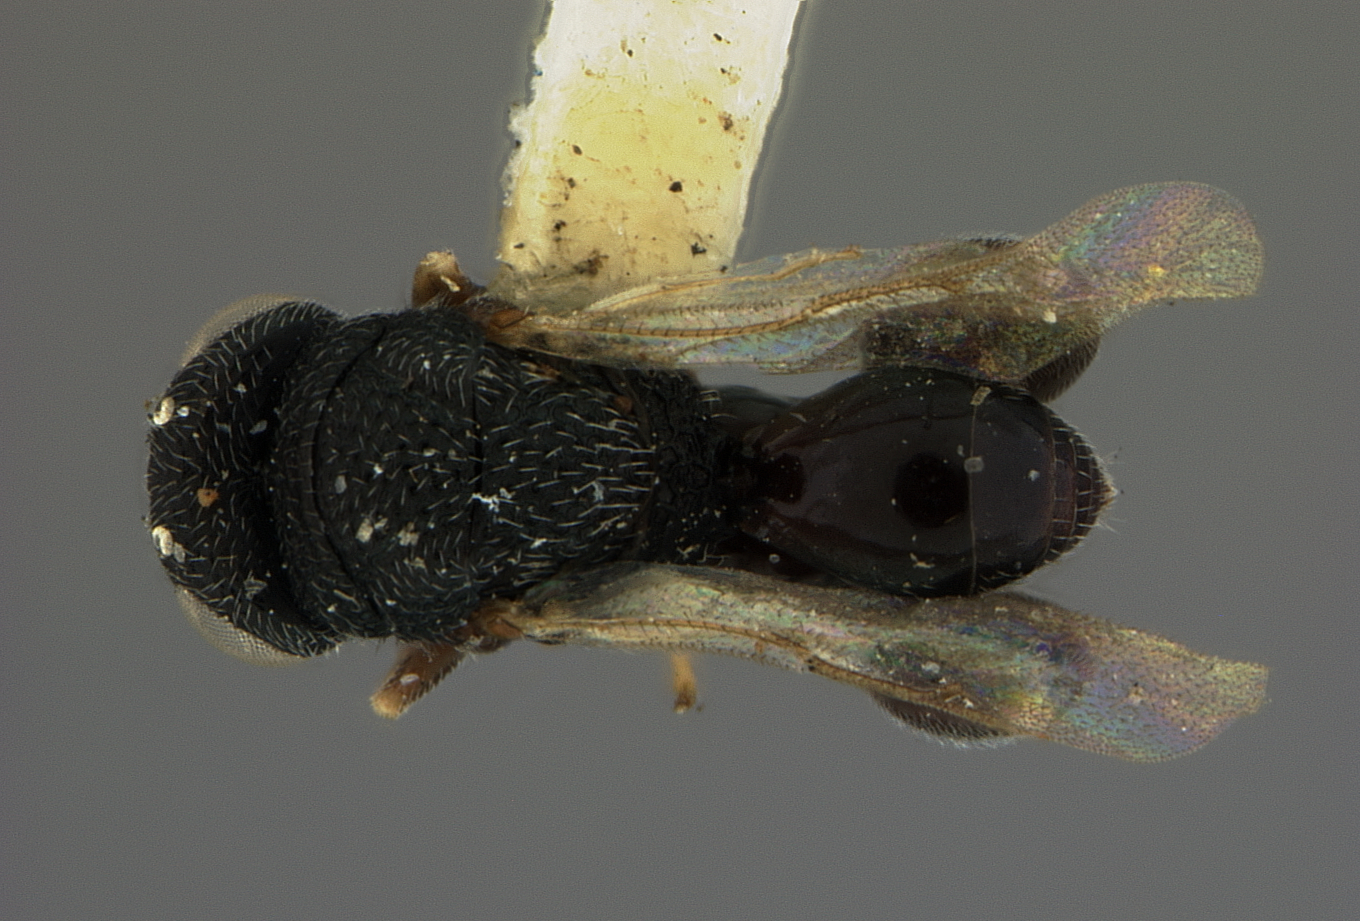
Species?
Chalcis prodeniae
